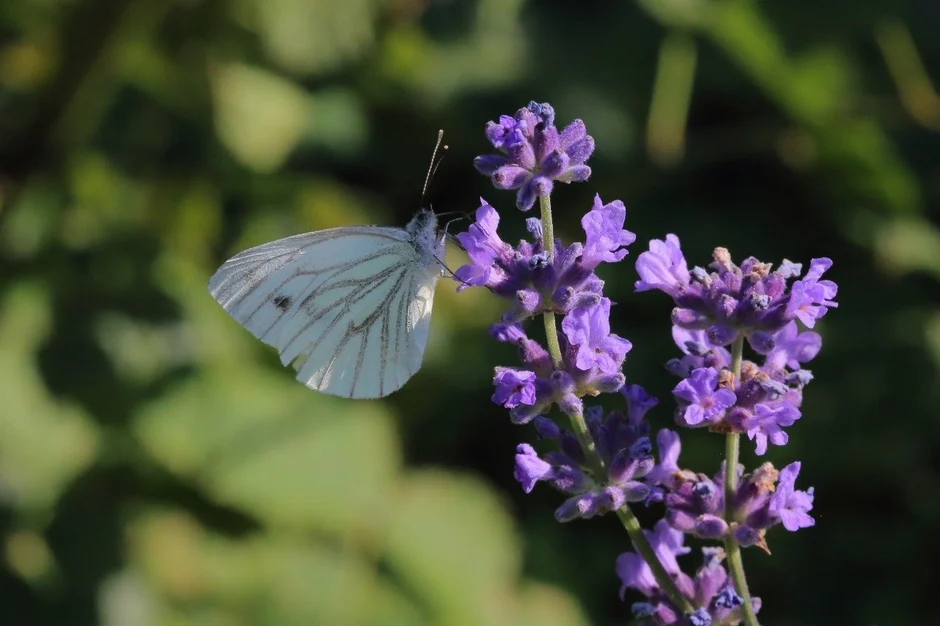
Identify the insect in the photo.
Pieris napi
